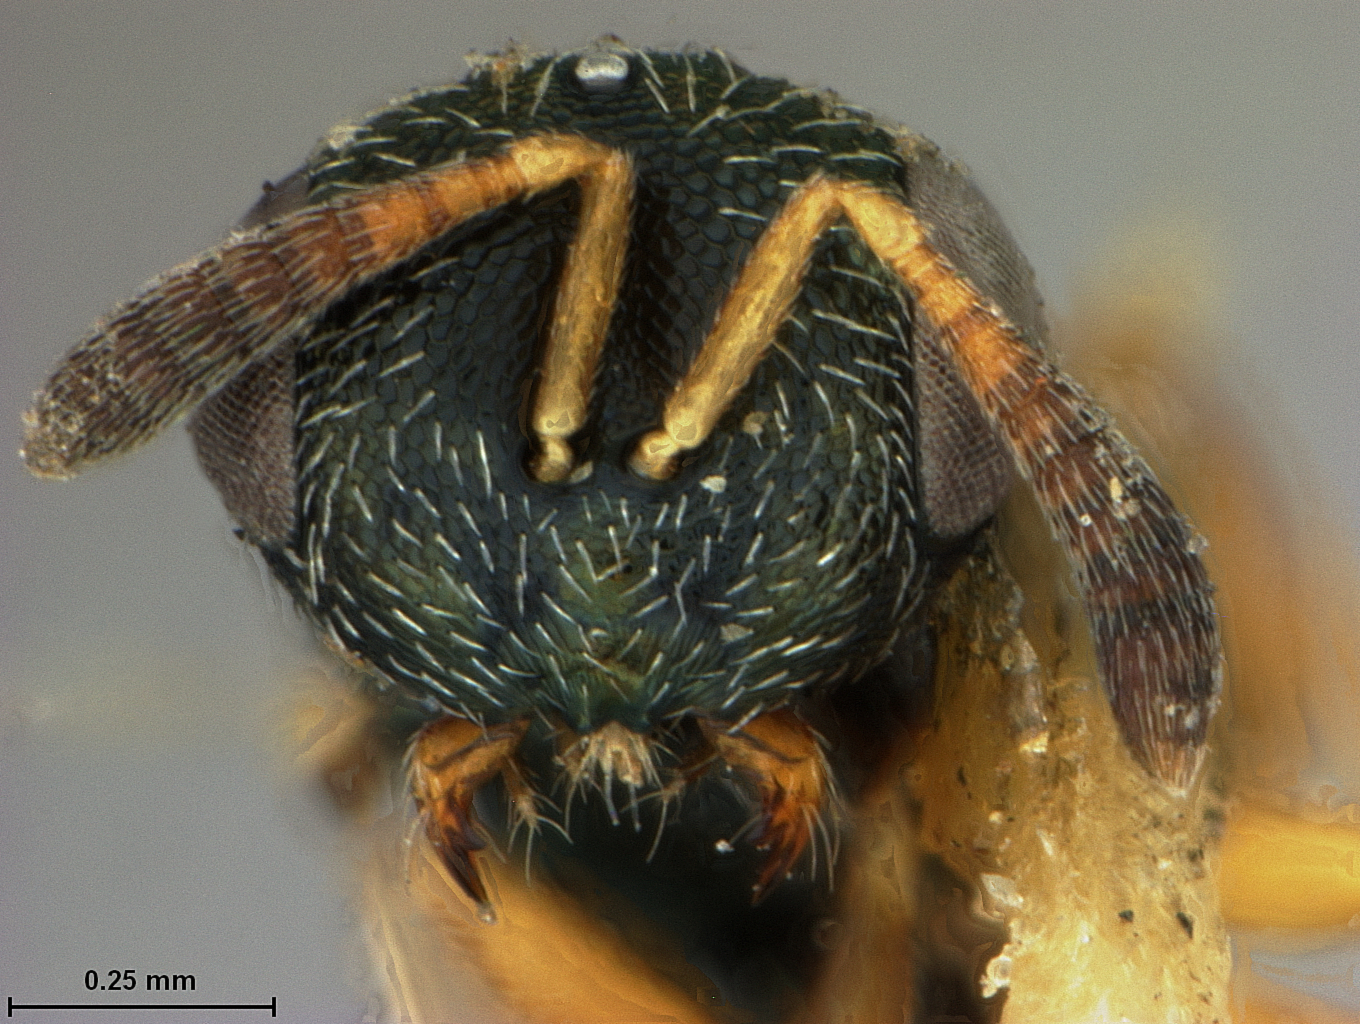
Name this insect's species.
Metapon rufipes
